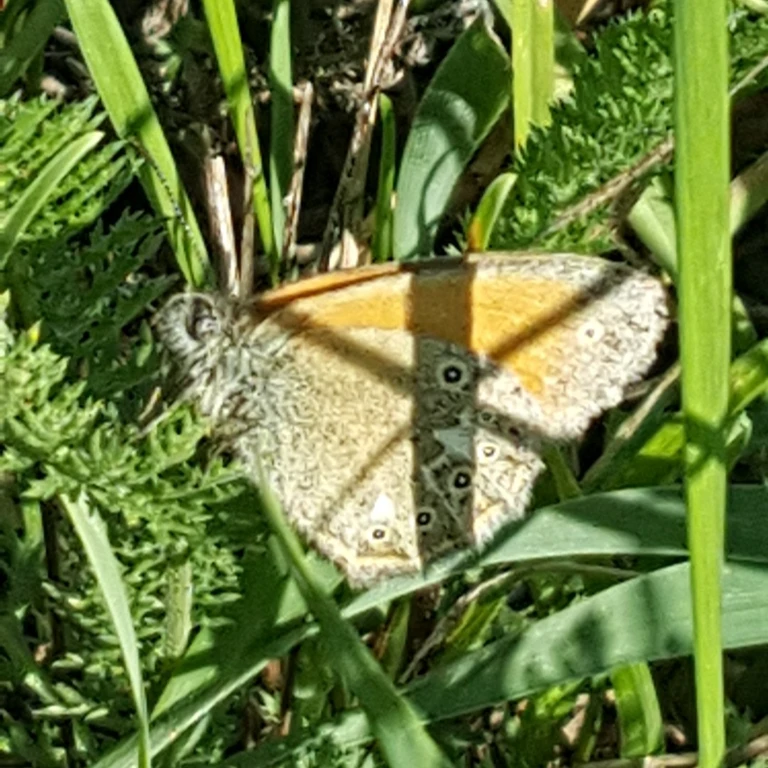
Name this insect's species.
Coenonympha glycerion (also Coenonympha iphis)
